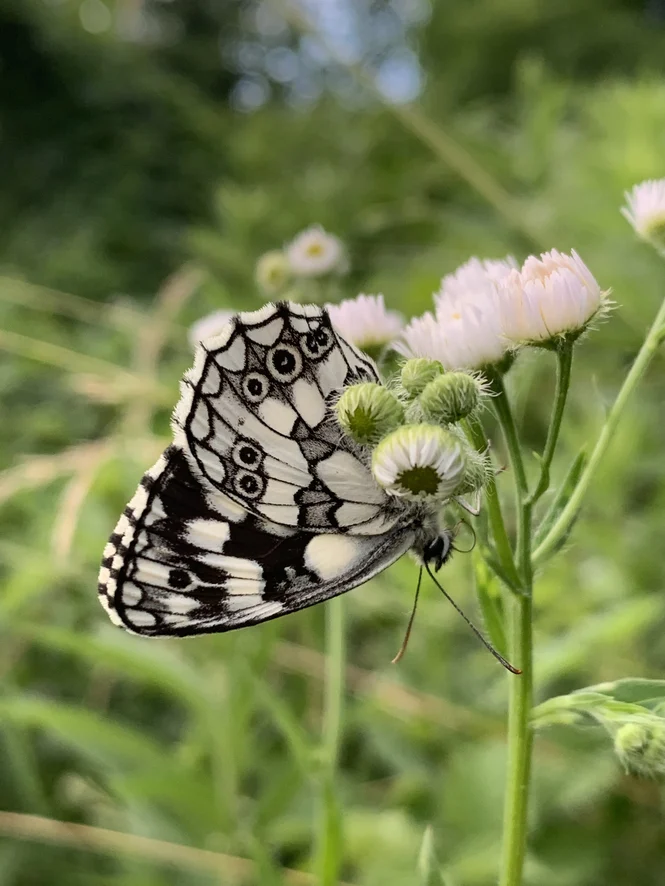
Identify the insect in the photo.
Melanargia galathea
